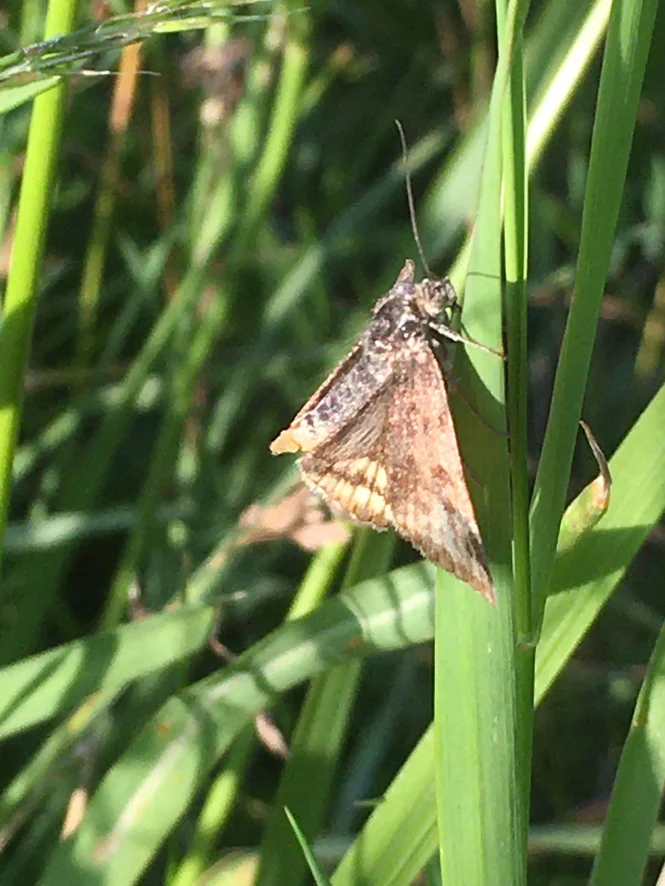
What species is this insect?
Euclidia glyphica
